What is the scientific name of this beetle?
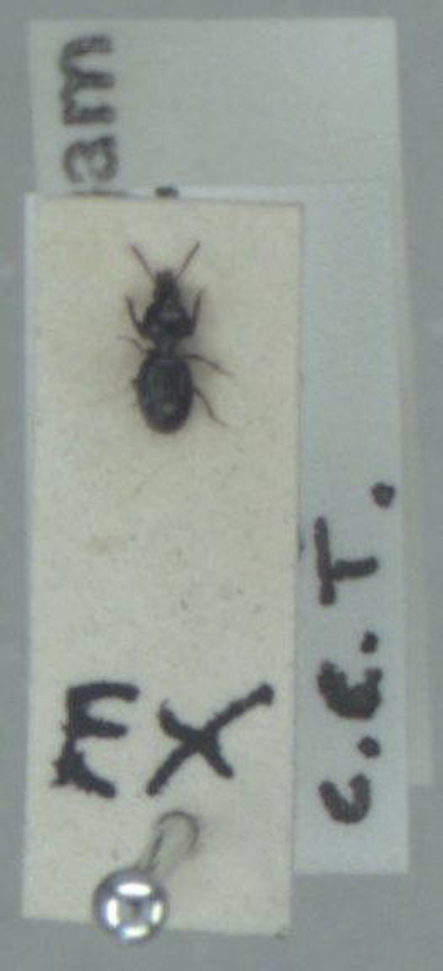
Dyschirius globosus
